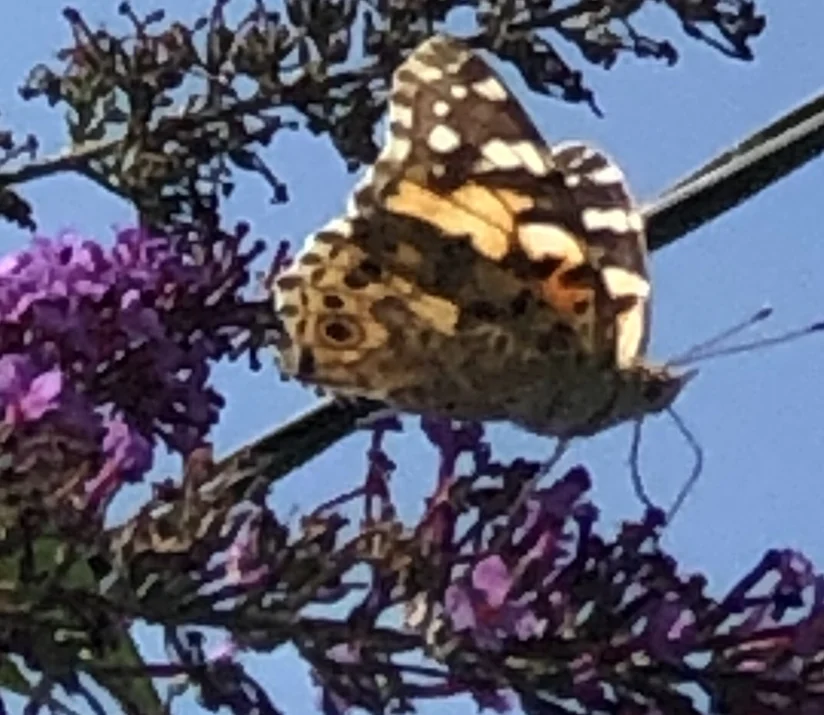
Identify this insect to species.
Vanessa cardui
